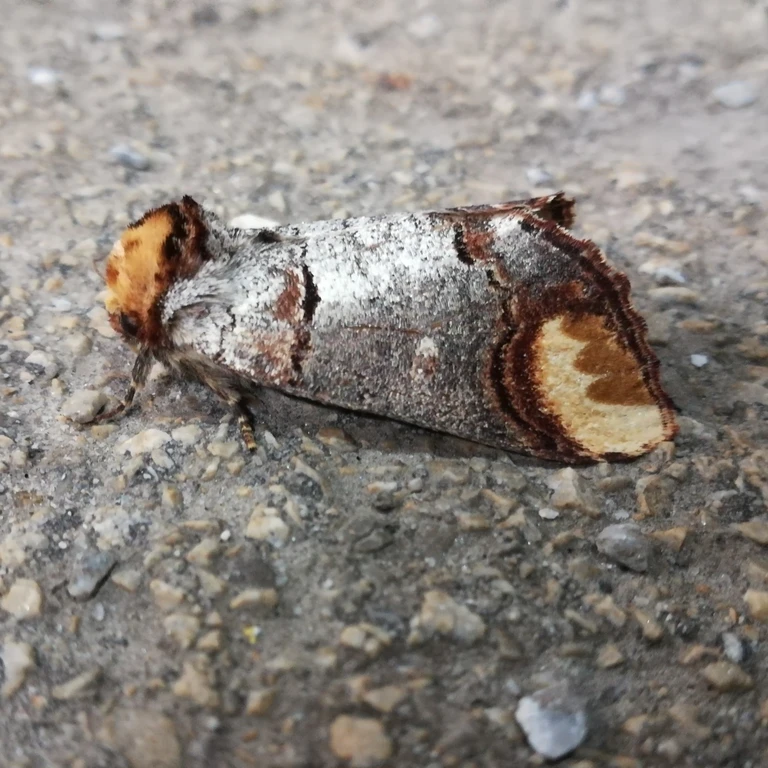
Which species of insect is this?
Phalera bucephala
